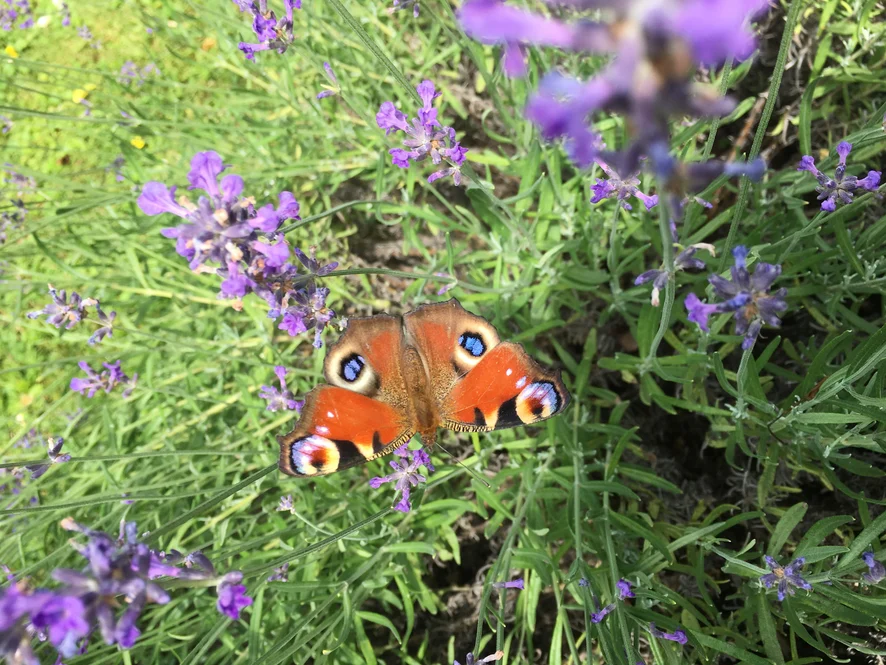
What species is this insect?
Aglais io
